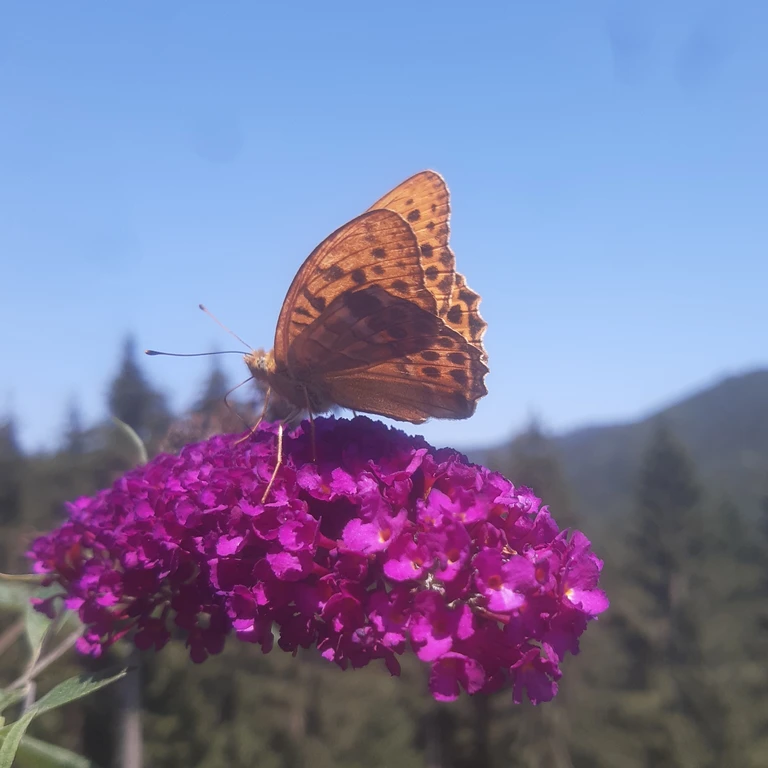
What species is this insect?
Argynnis paphia
